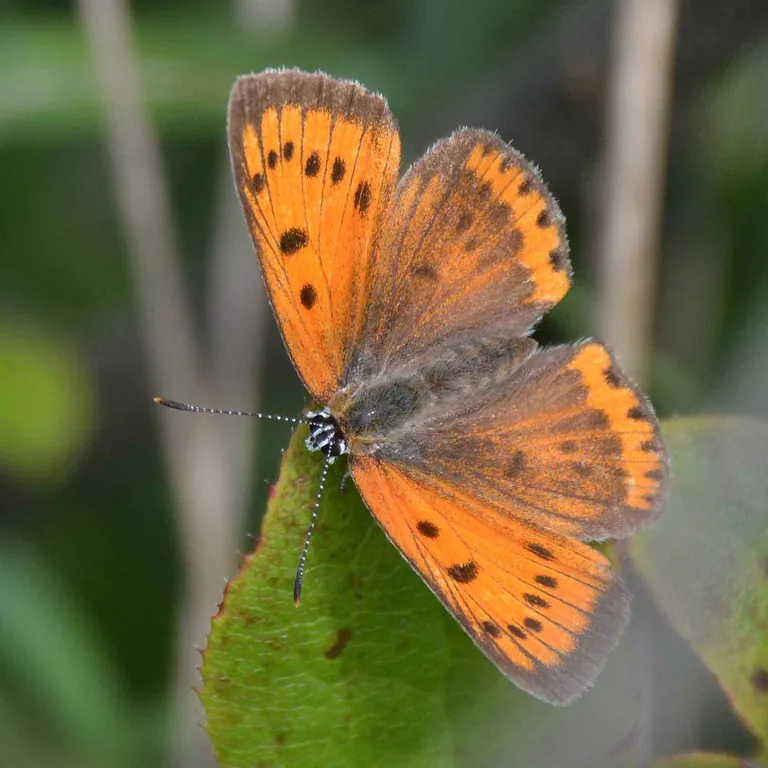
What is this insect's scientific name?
Lycaena dispar
